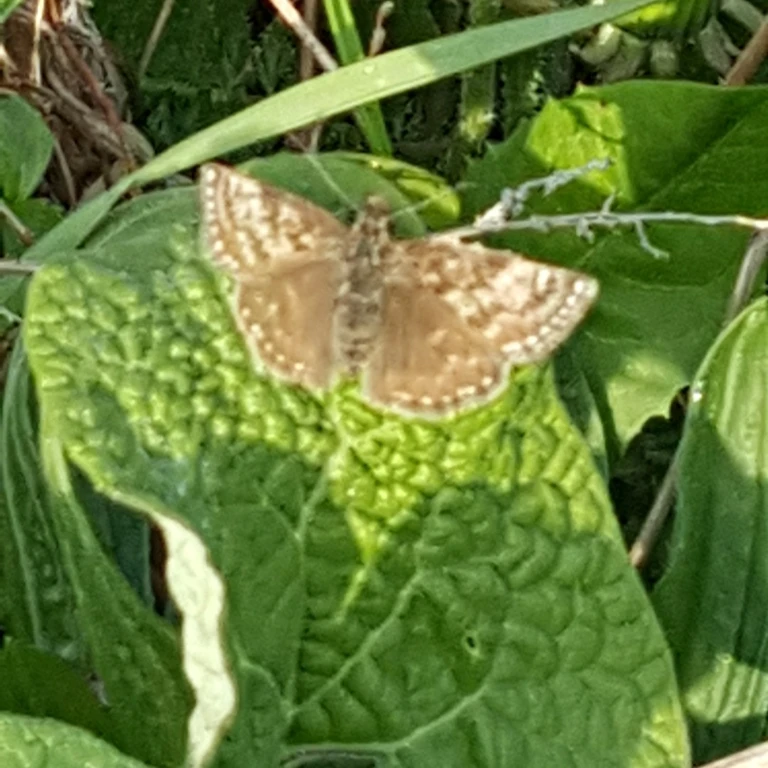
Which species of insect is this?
Erynnis tages
